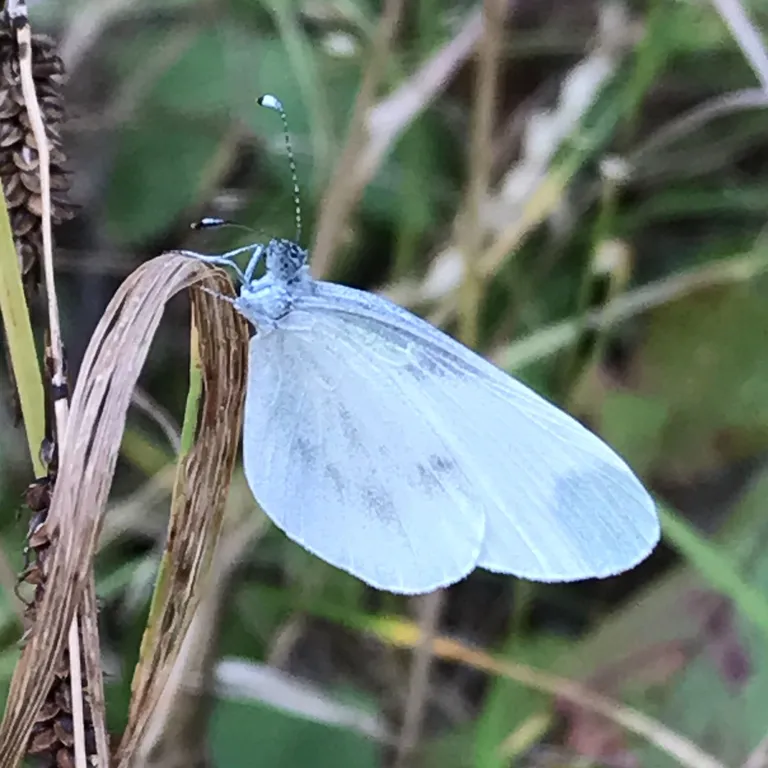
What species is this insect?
Leptidea sinapis/juvernica
